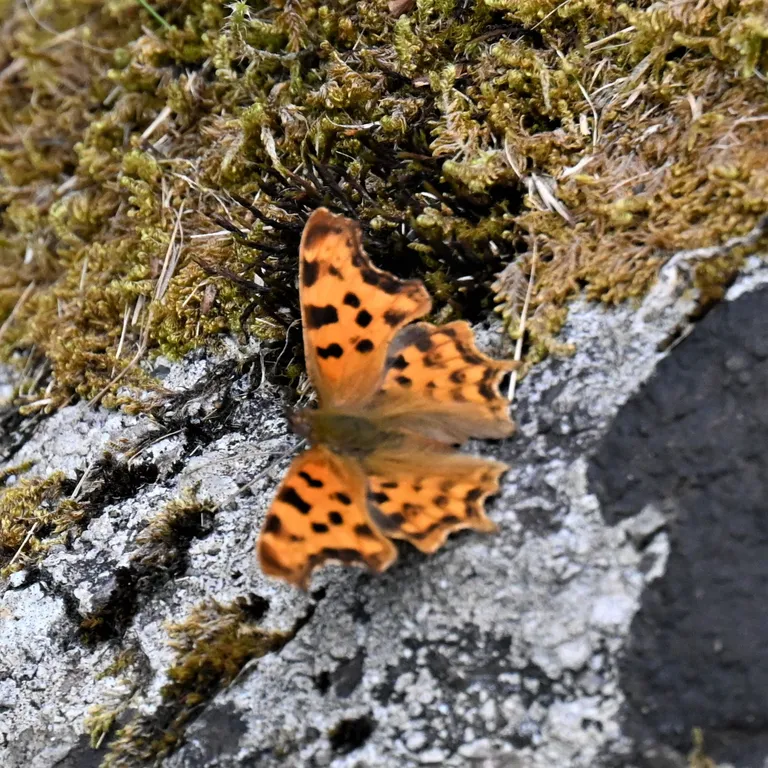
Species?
Polygonia c-album
